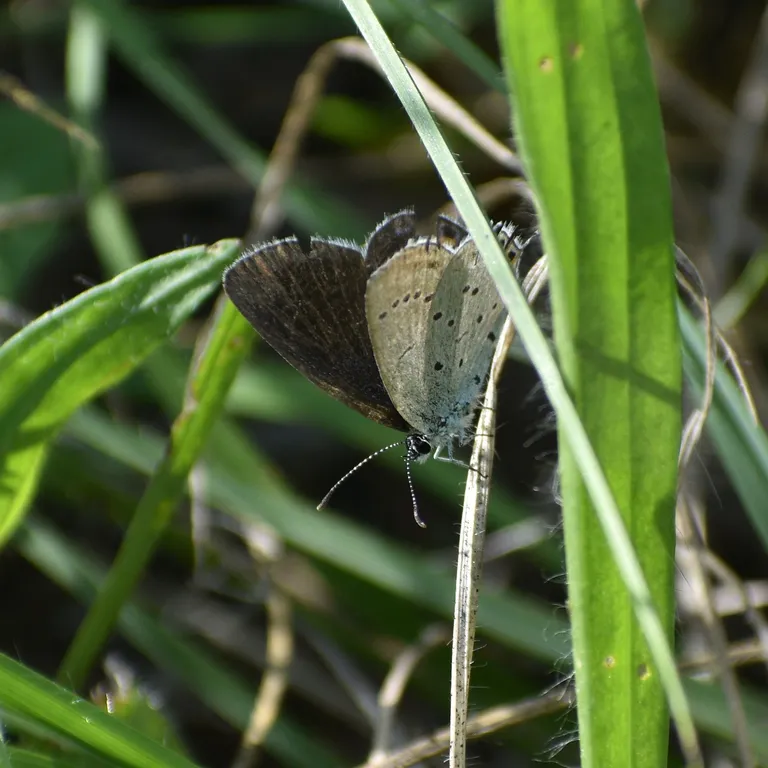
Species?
Cupido argiades (also Elkalyce argiades)
